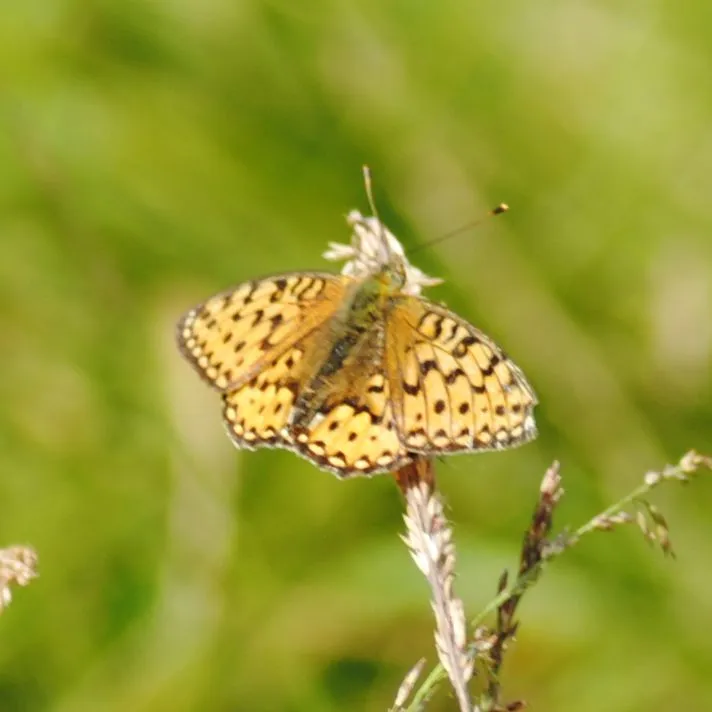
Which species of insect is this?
Fabriciana adippe
